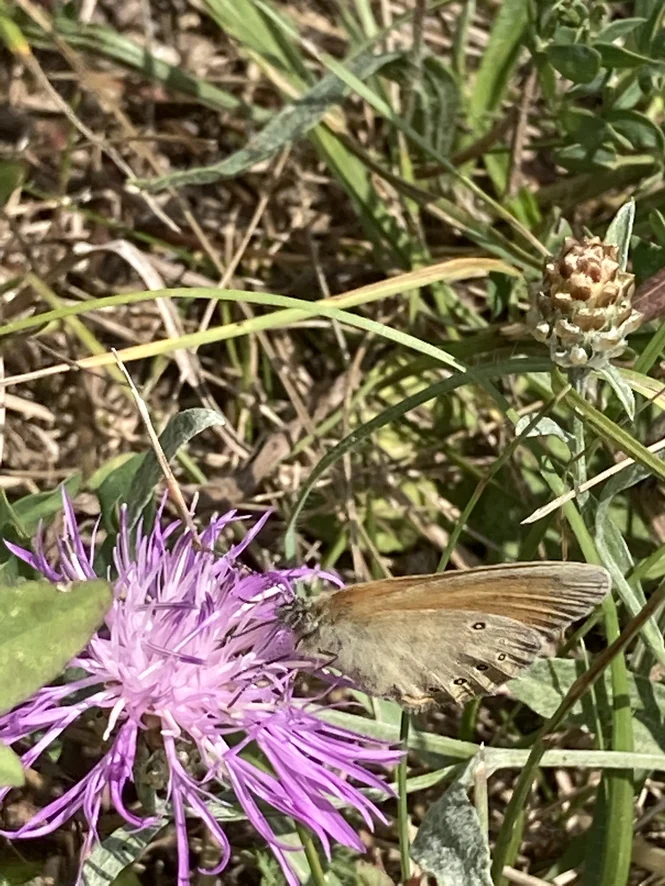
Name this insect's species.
Coenonympha glycerion (also Coenonympha iphis)
